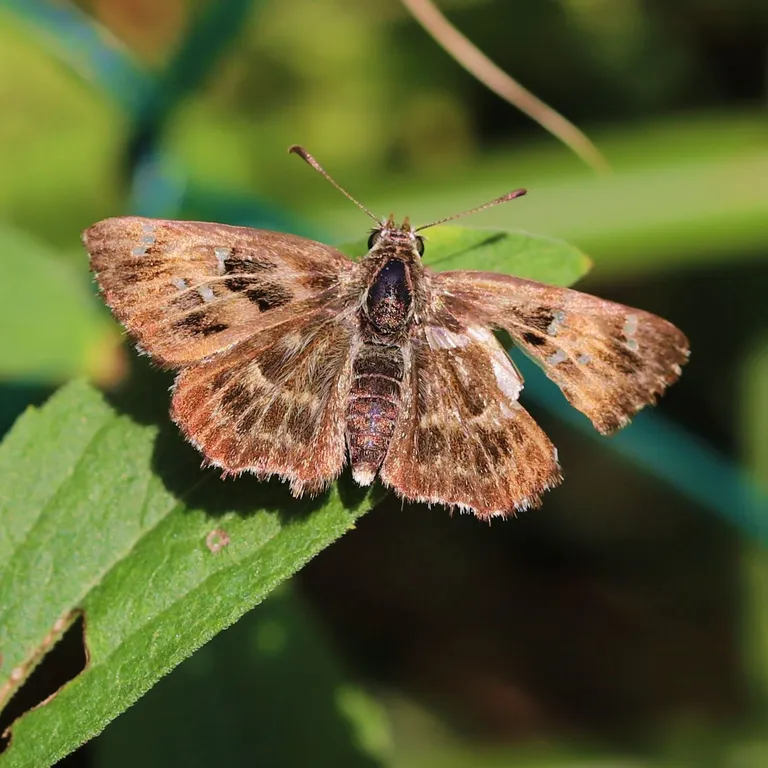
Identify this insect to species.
Carcharodus alceae
